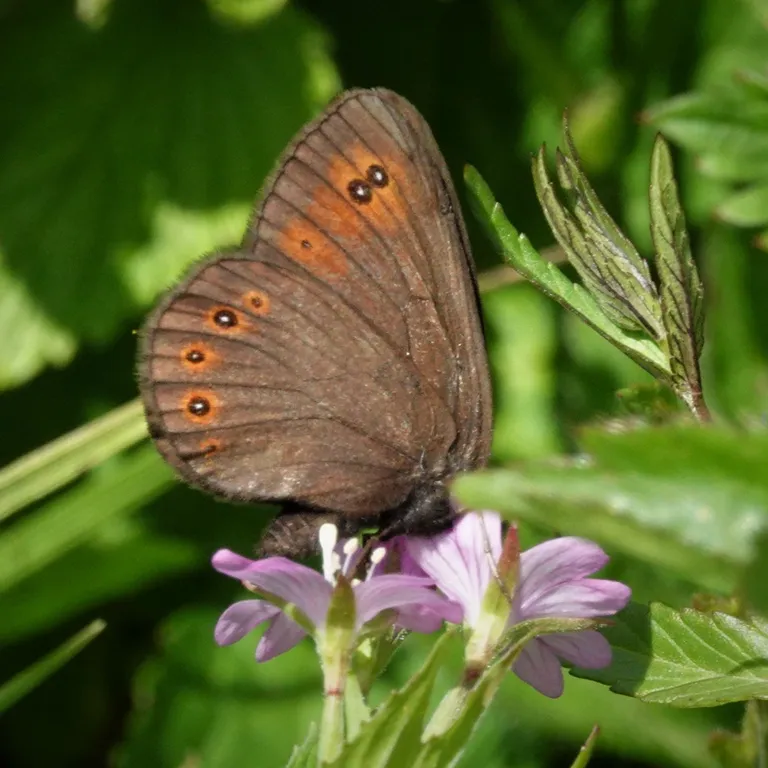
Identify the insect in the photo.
Erebia medusa
